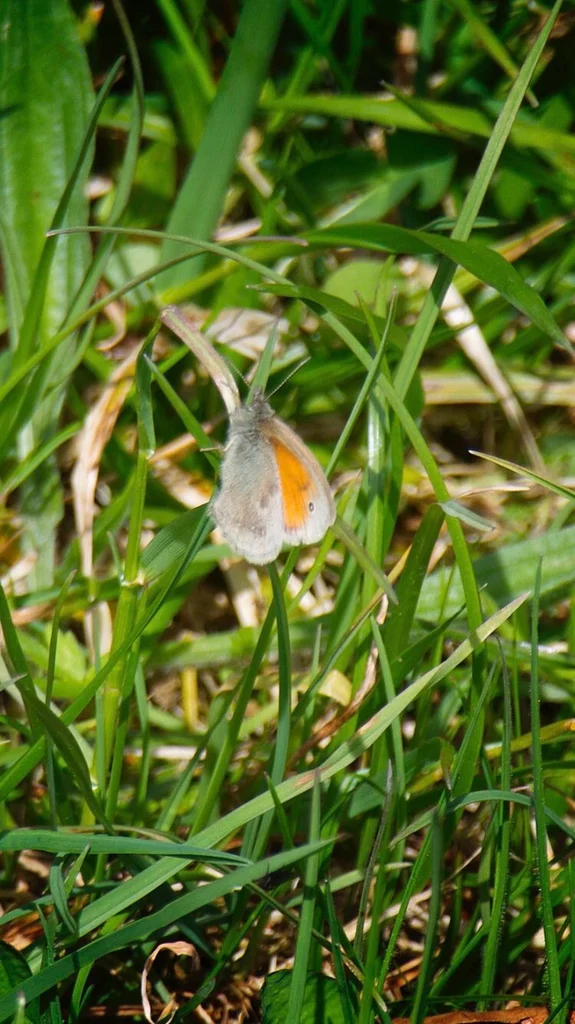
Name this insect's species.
Coenonympha pamphilus
